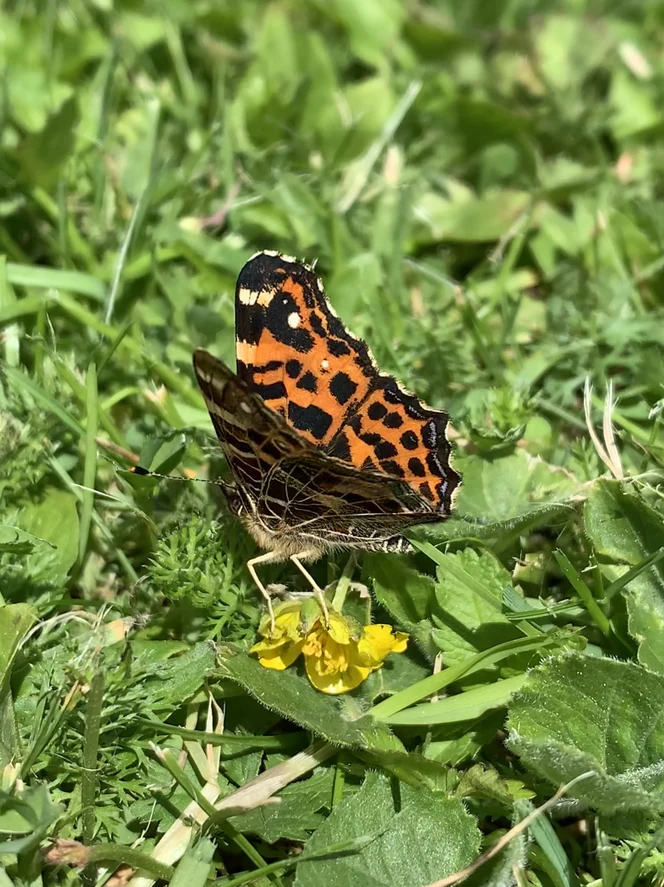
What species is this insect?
Araschnia levana
